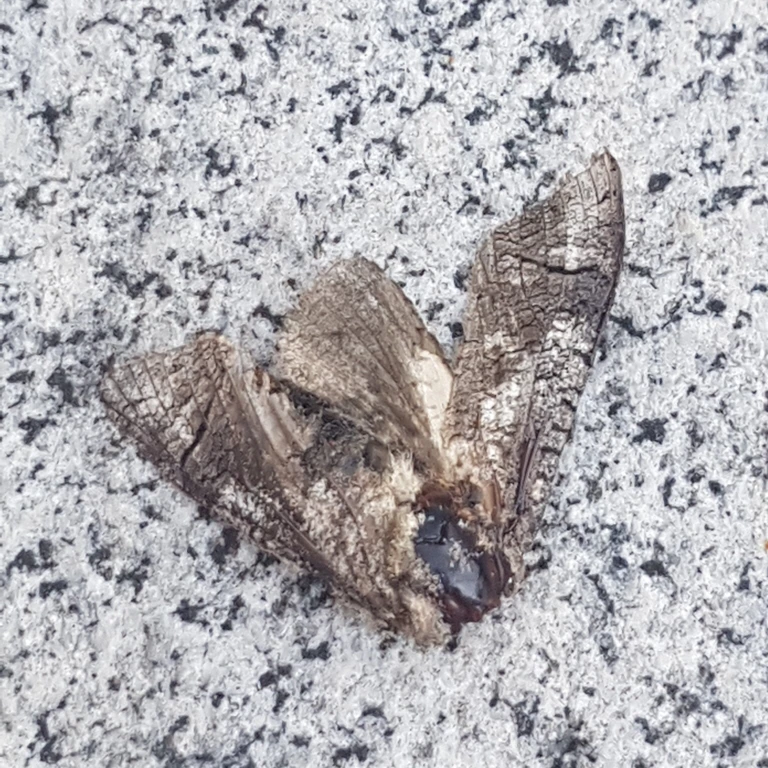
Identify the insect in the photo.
Cossus cossus
